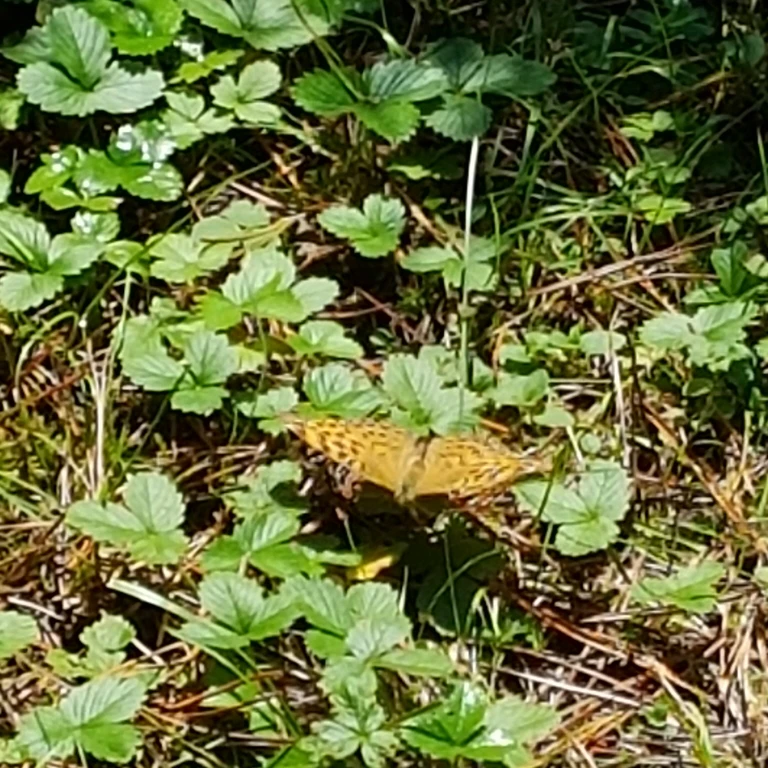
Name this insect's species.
Argynnis paphia
